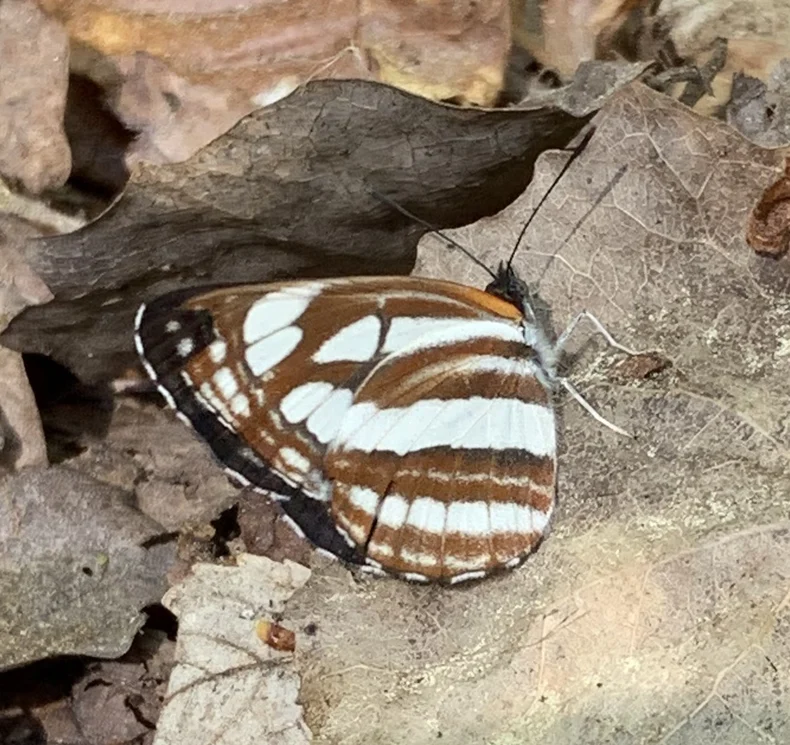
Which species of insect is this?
Neptis sappho
